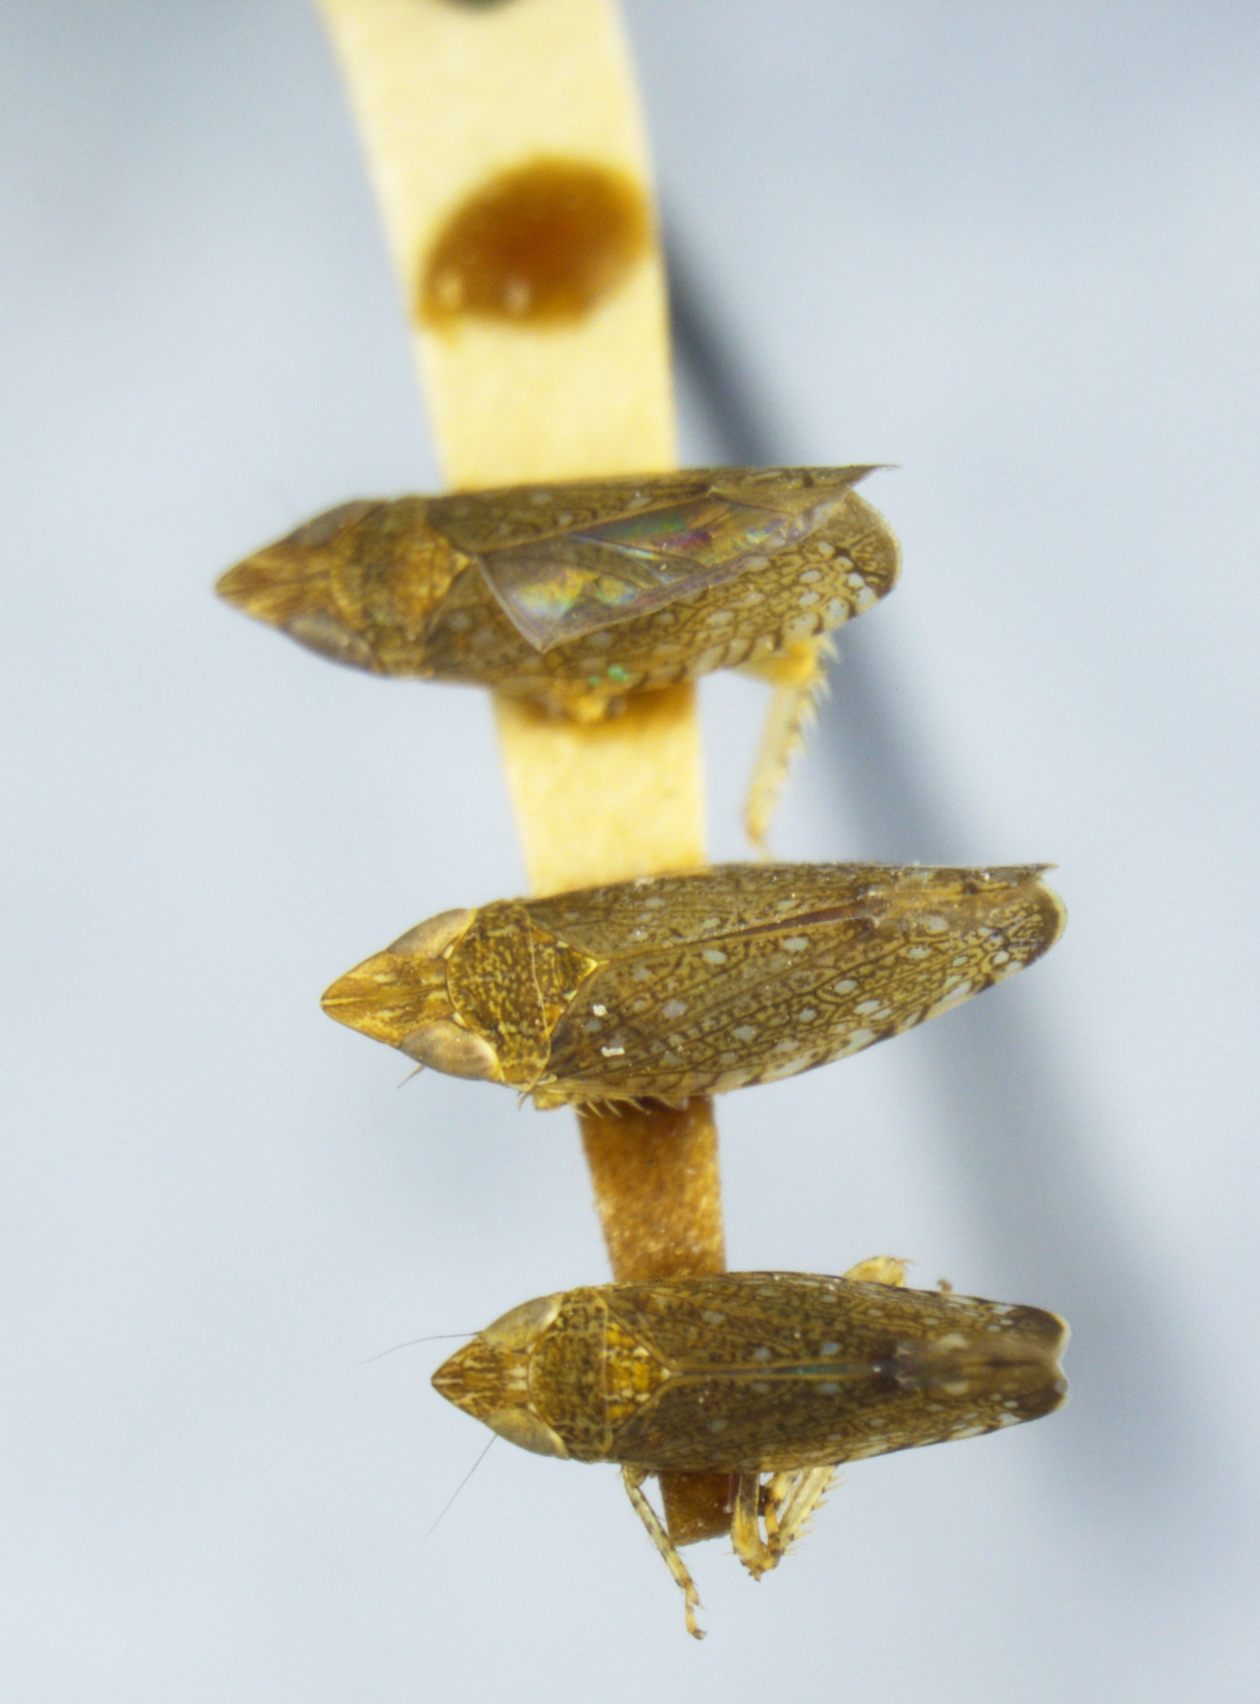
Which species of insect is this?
Scaphytopius abbreviatus
